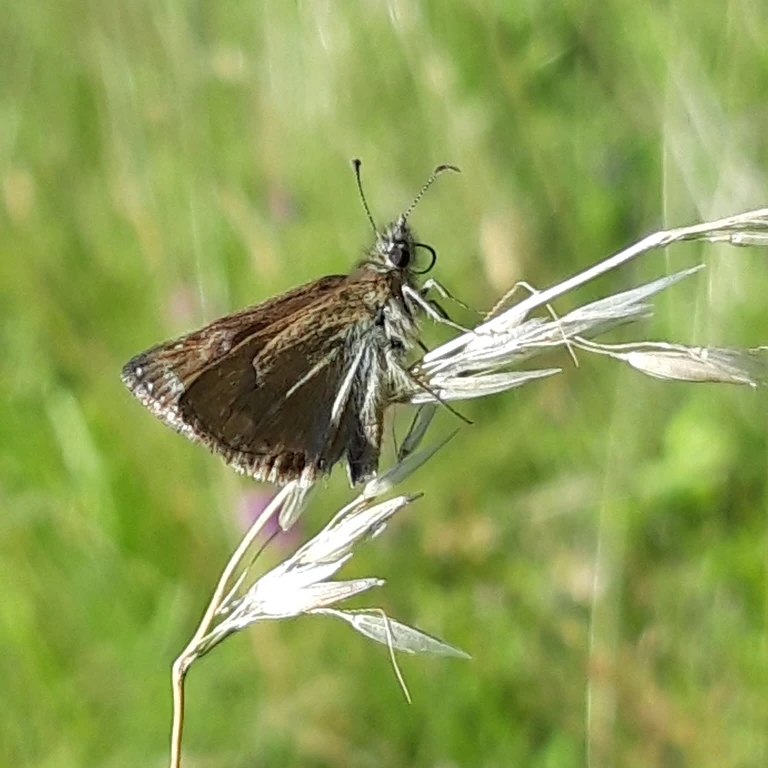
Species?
Erynnis tages
